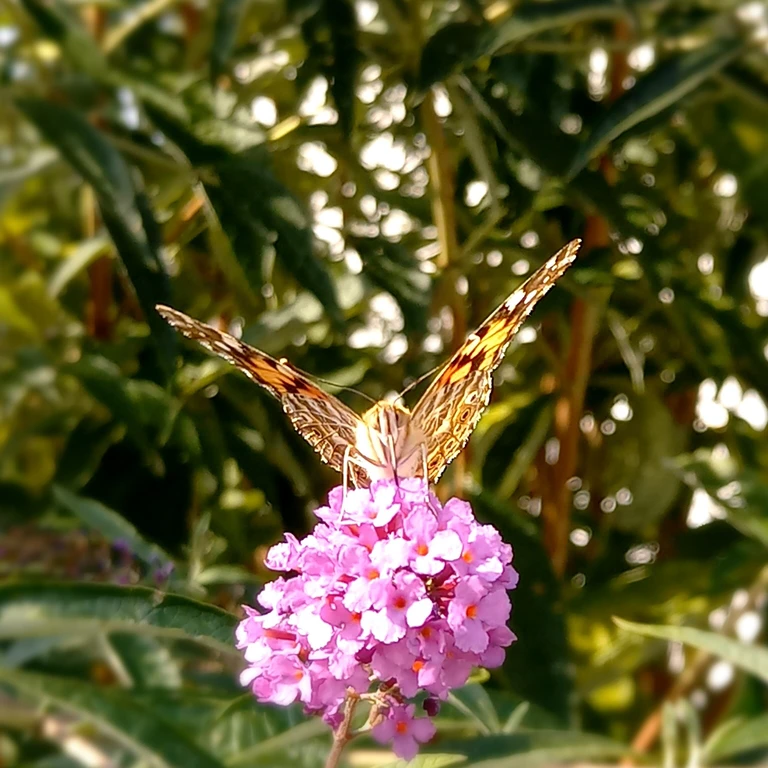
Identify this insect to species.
Vanessa cardui
